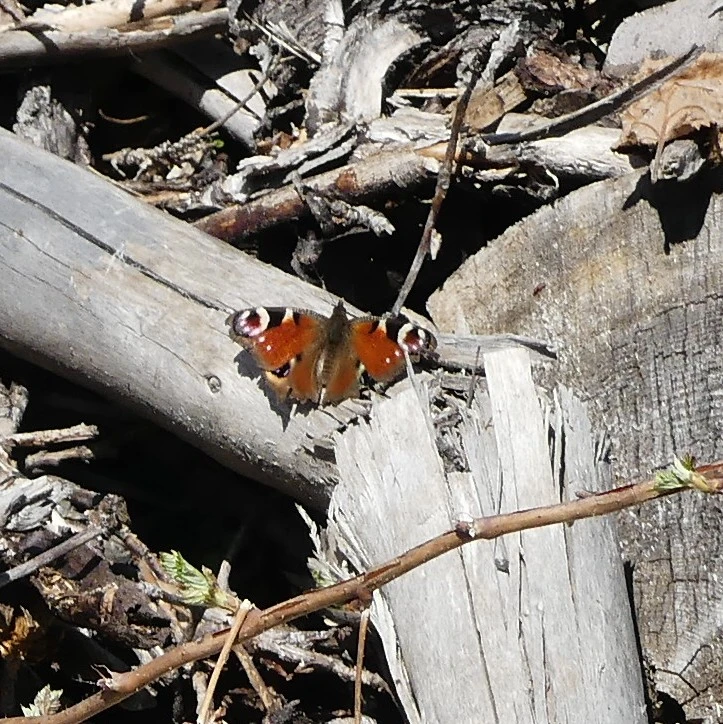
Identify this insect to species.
Aglais io
